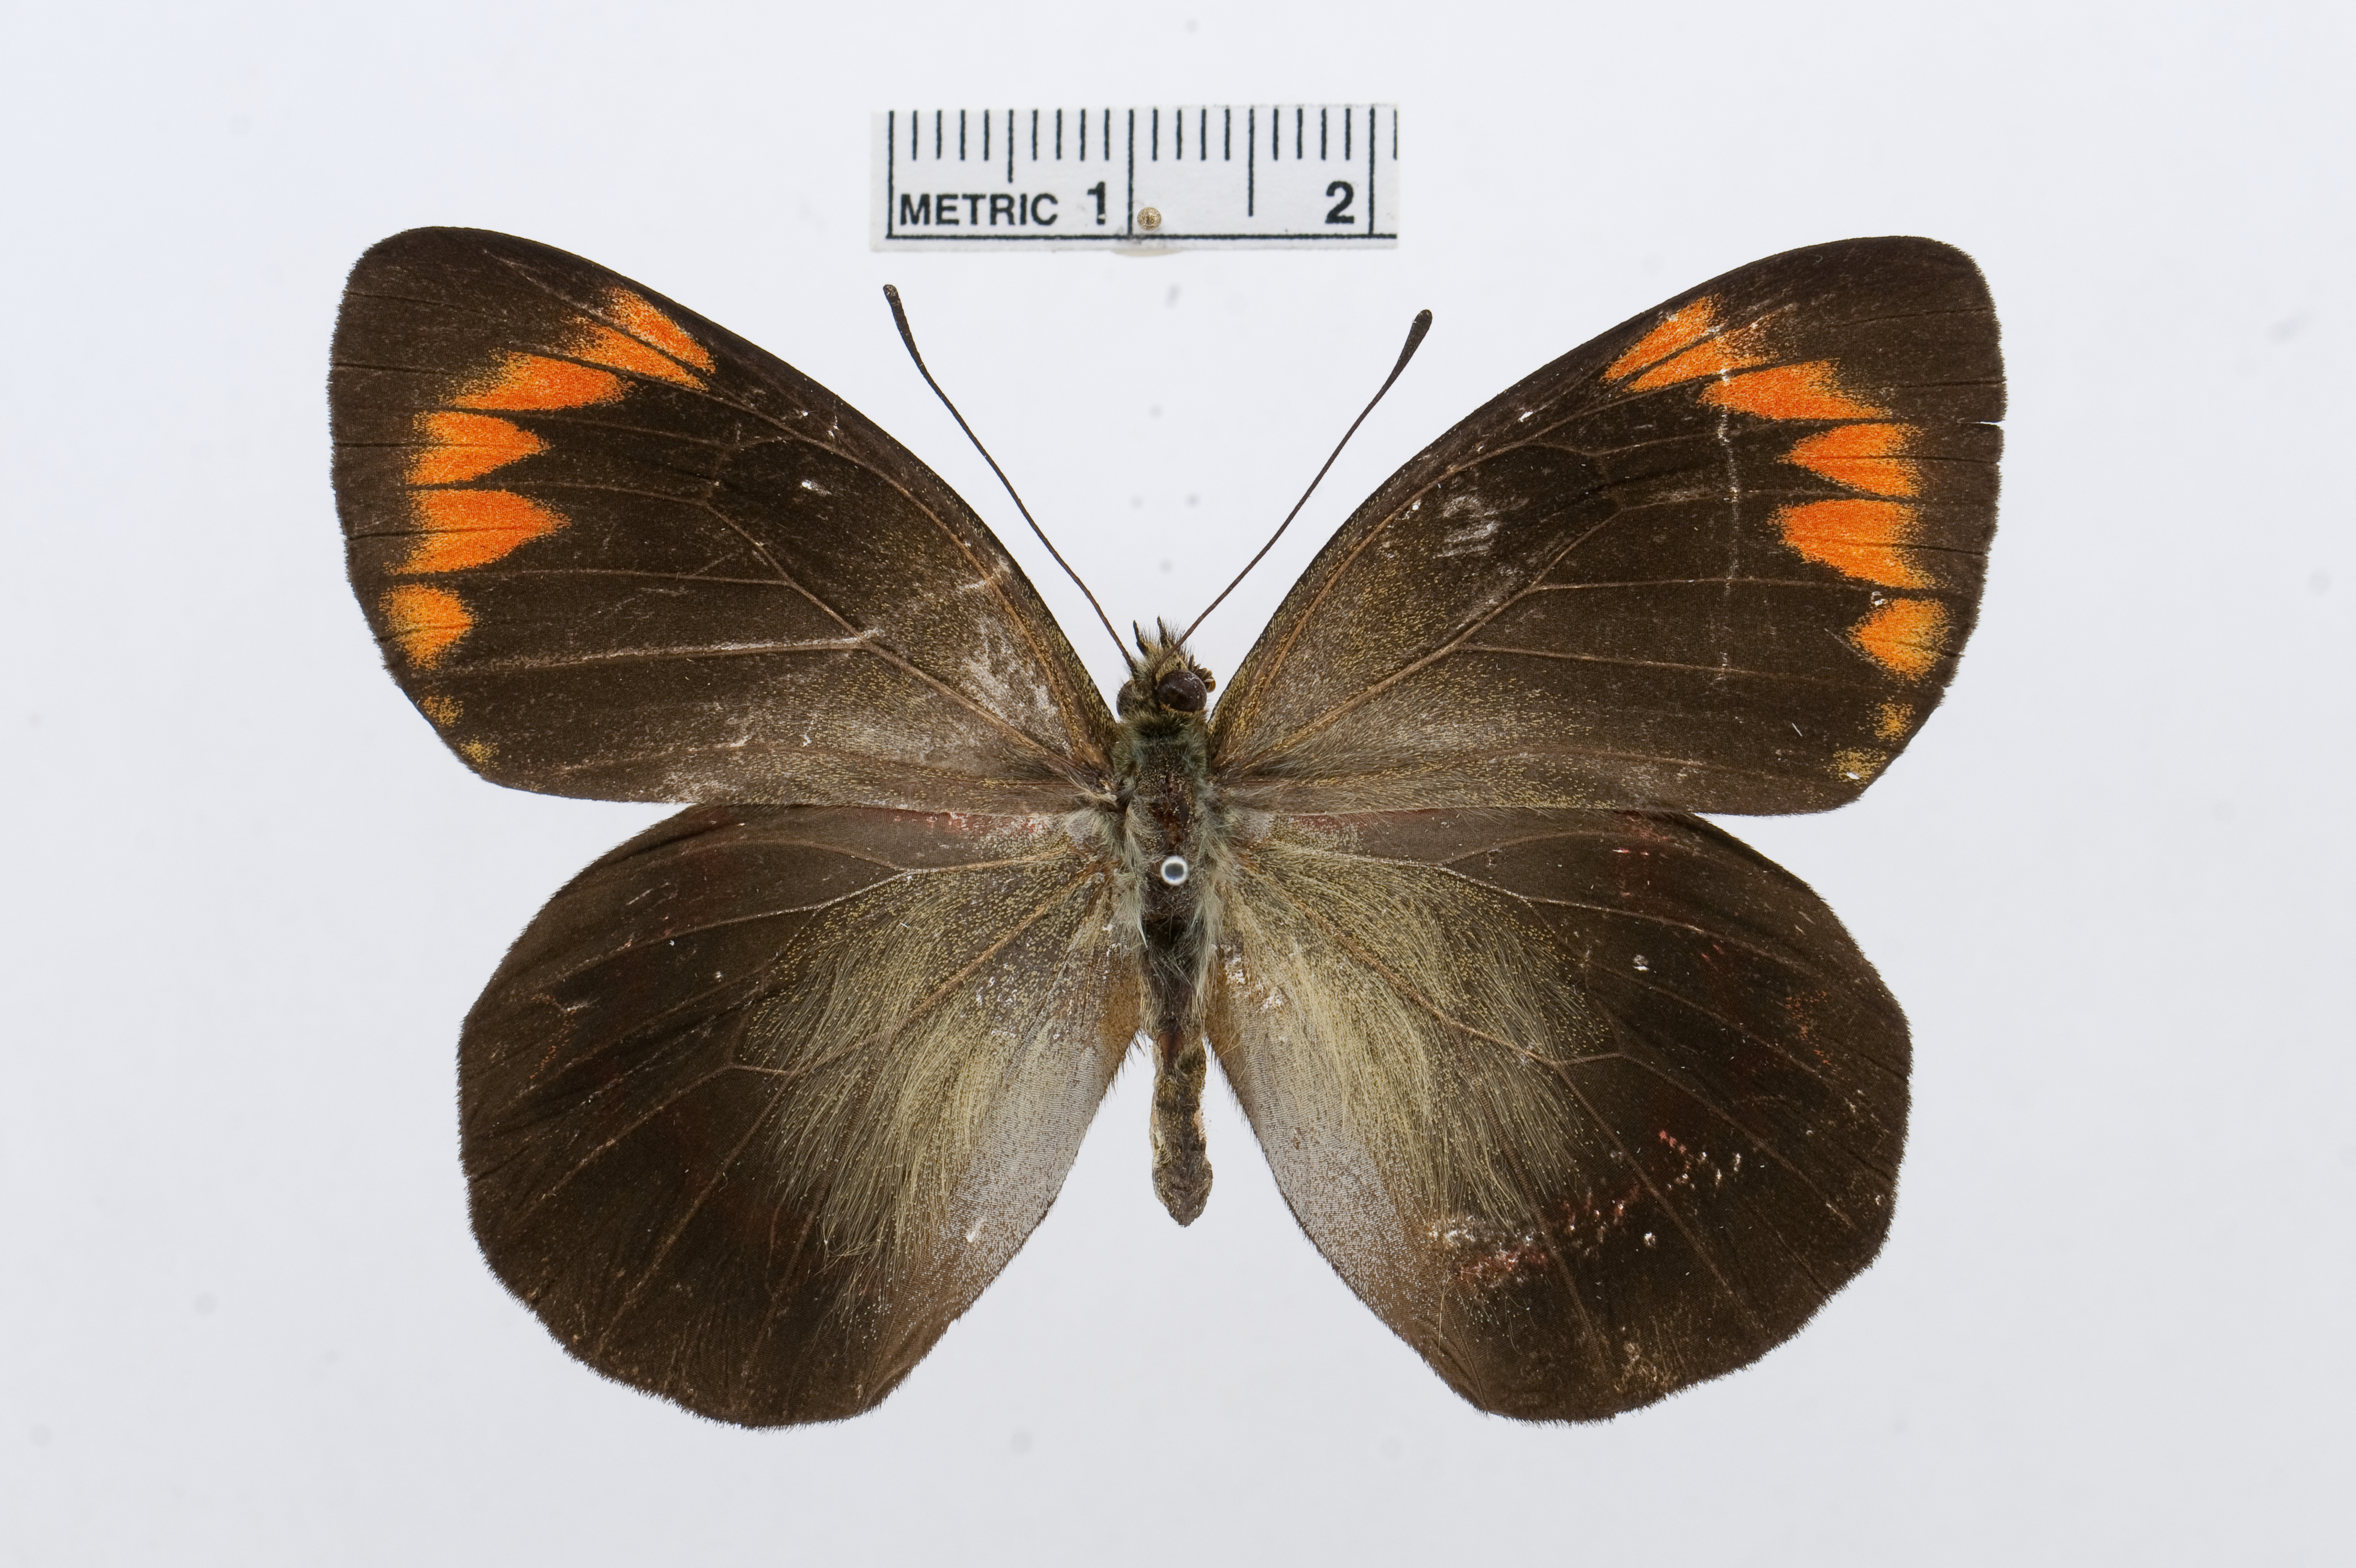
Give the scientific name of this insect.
Delias joiceyi
